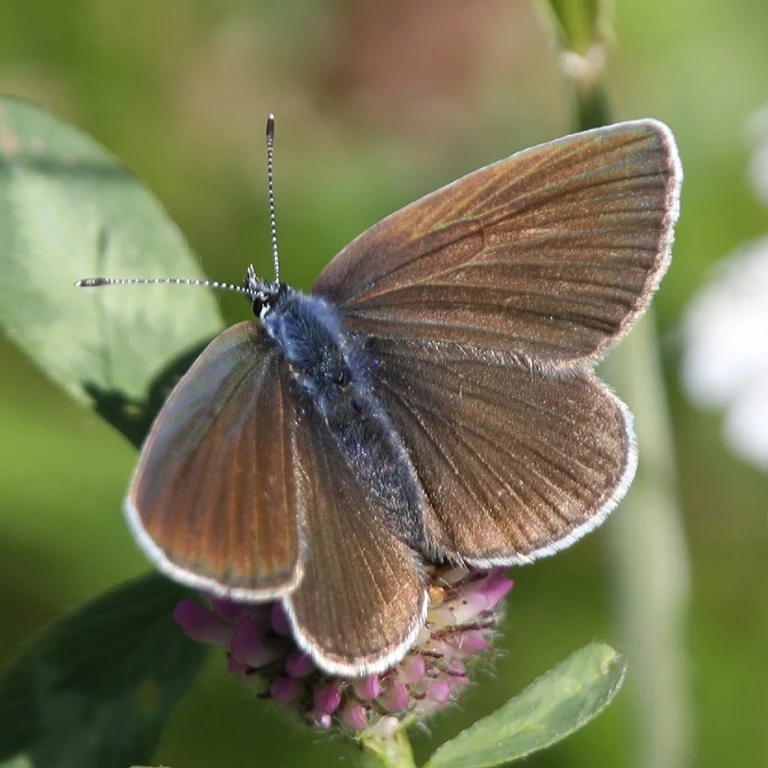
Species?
Cyaniris semiargus
